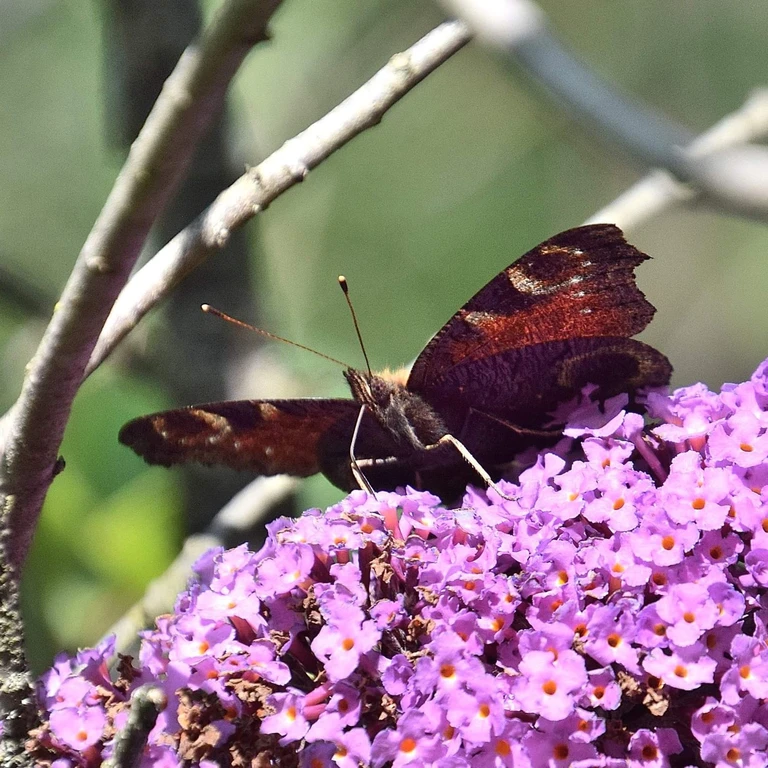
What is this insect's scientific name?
Aglais io
